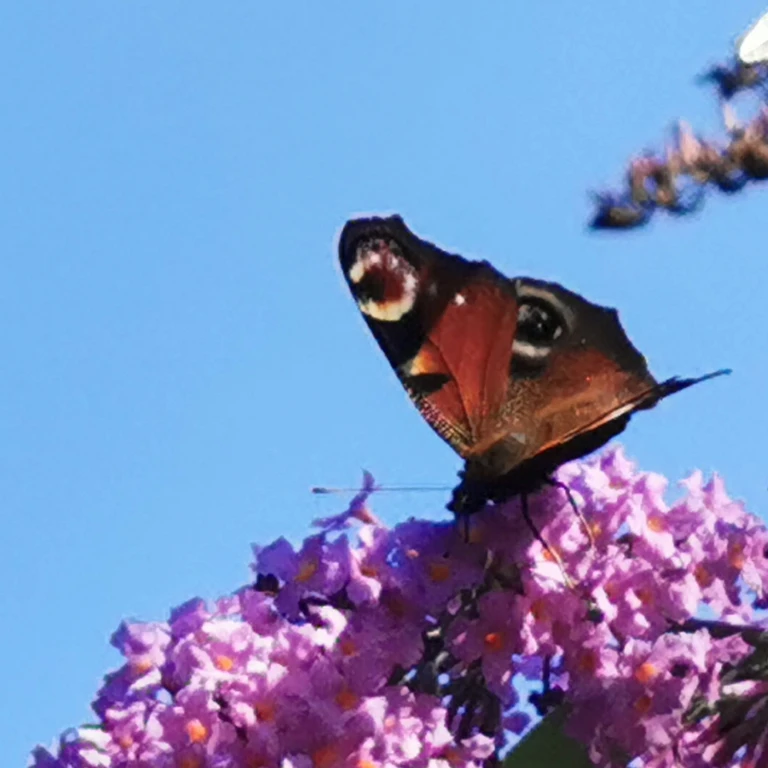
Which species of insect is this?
Aglais io
